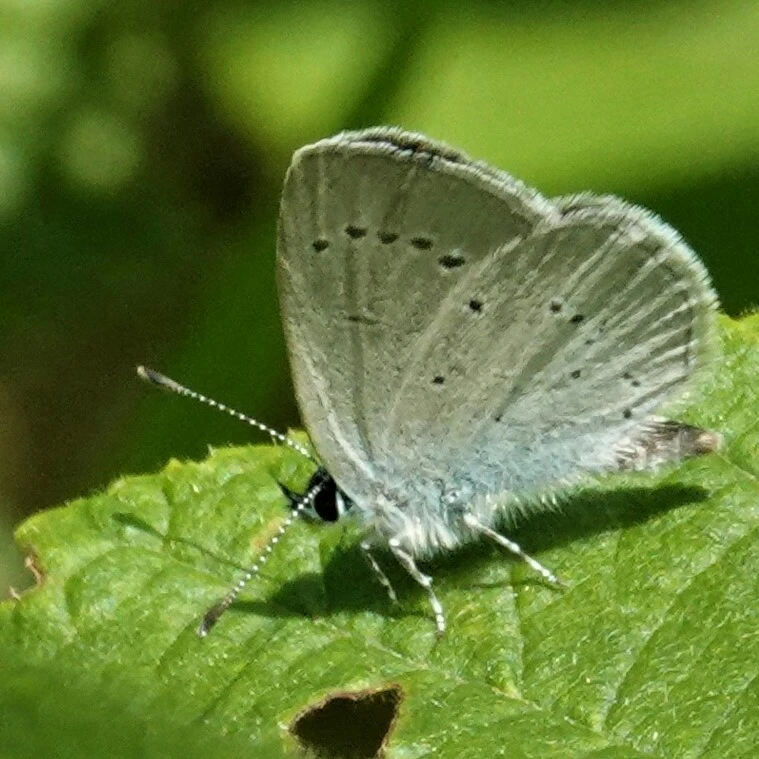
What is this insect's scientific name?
Cupido minimus
